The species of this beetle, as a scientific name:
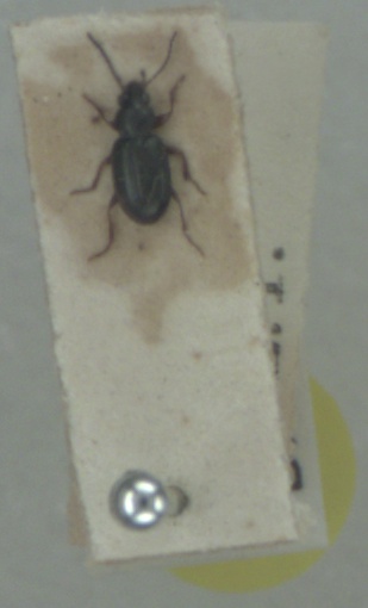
Bembidion clarkei
